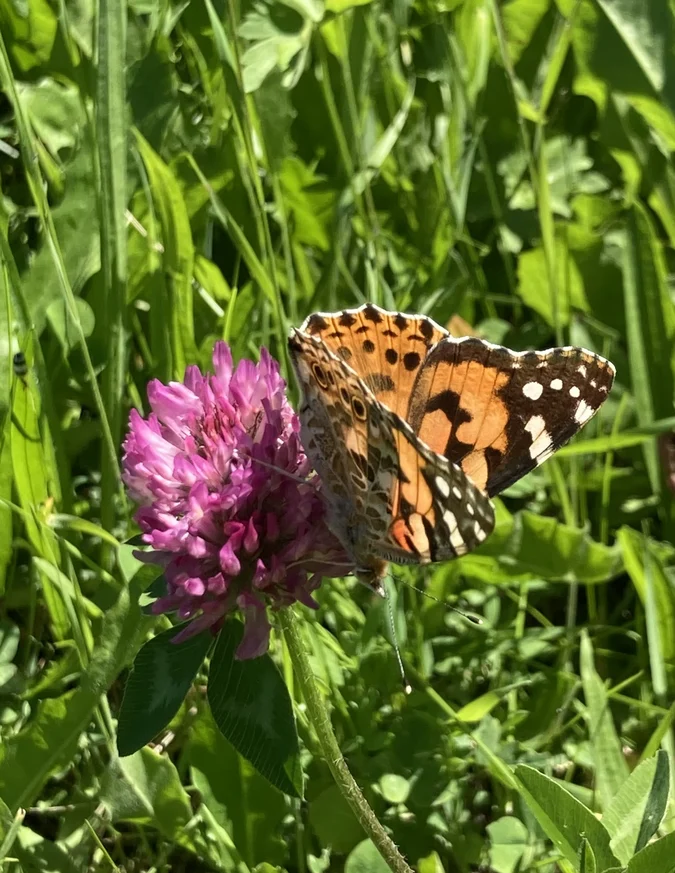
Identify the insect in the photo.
Vanessa cardui
